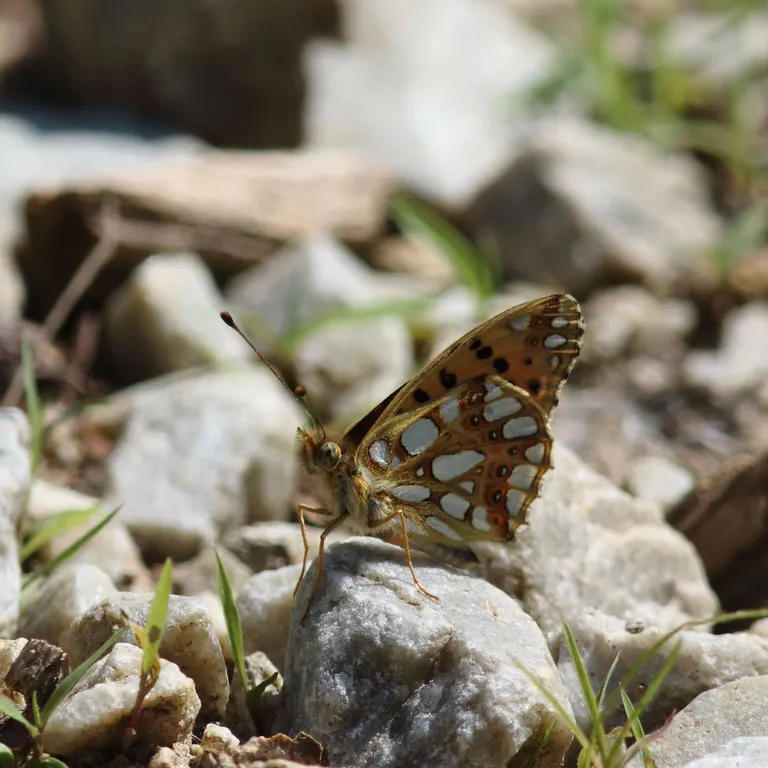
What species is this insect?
Issoria lathonia
